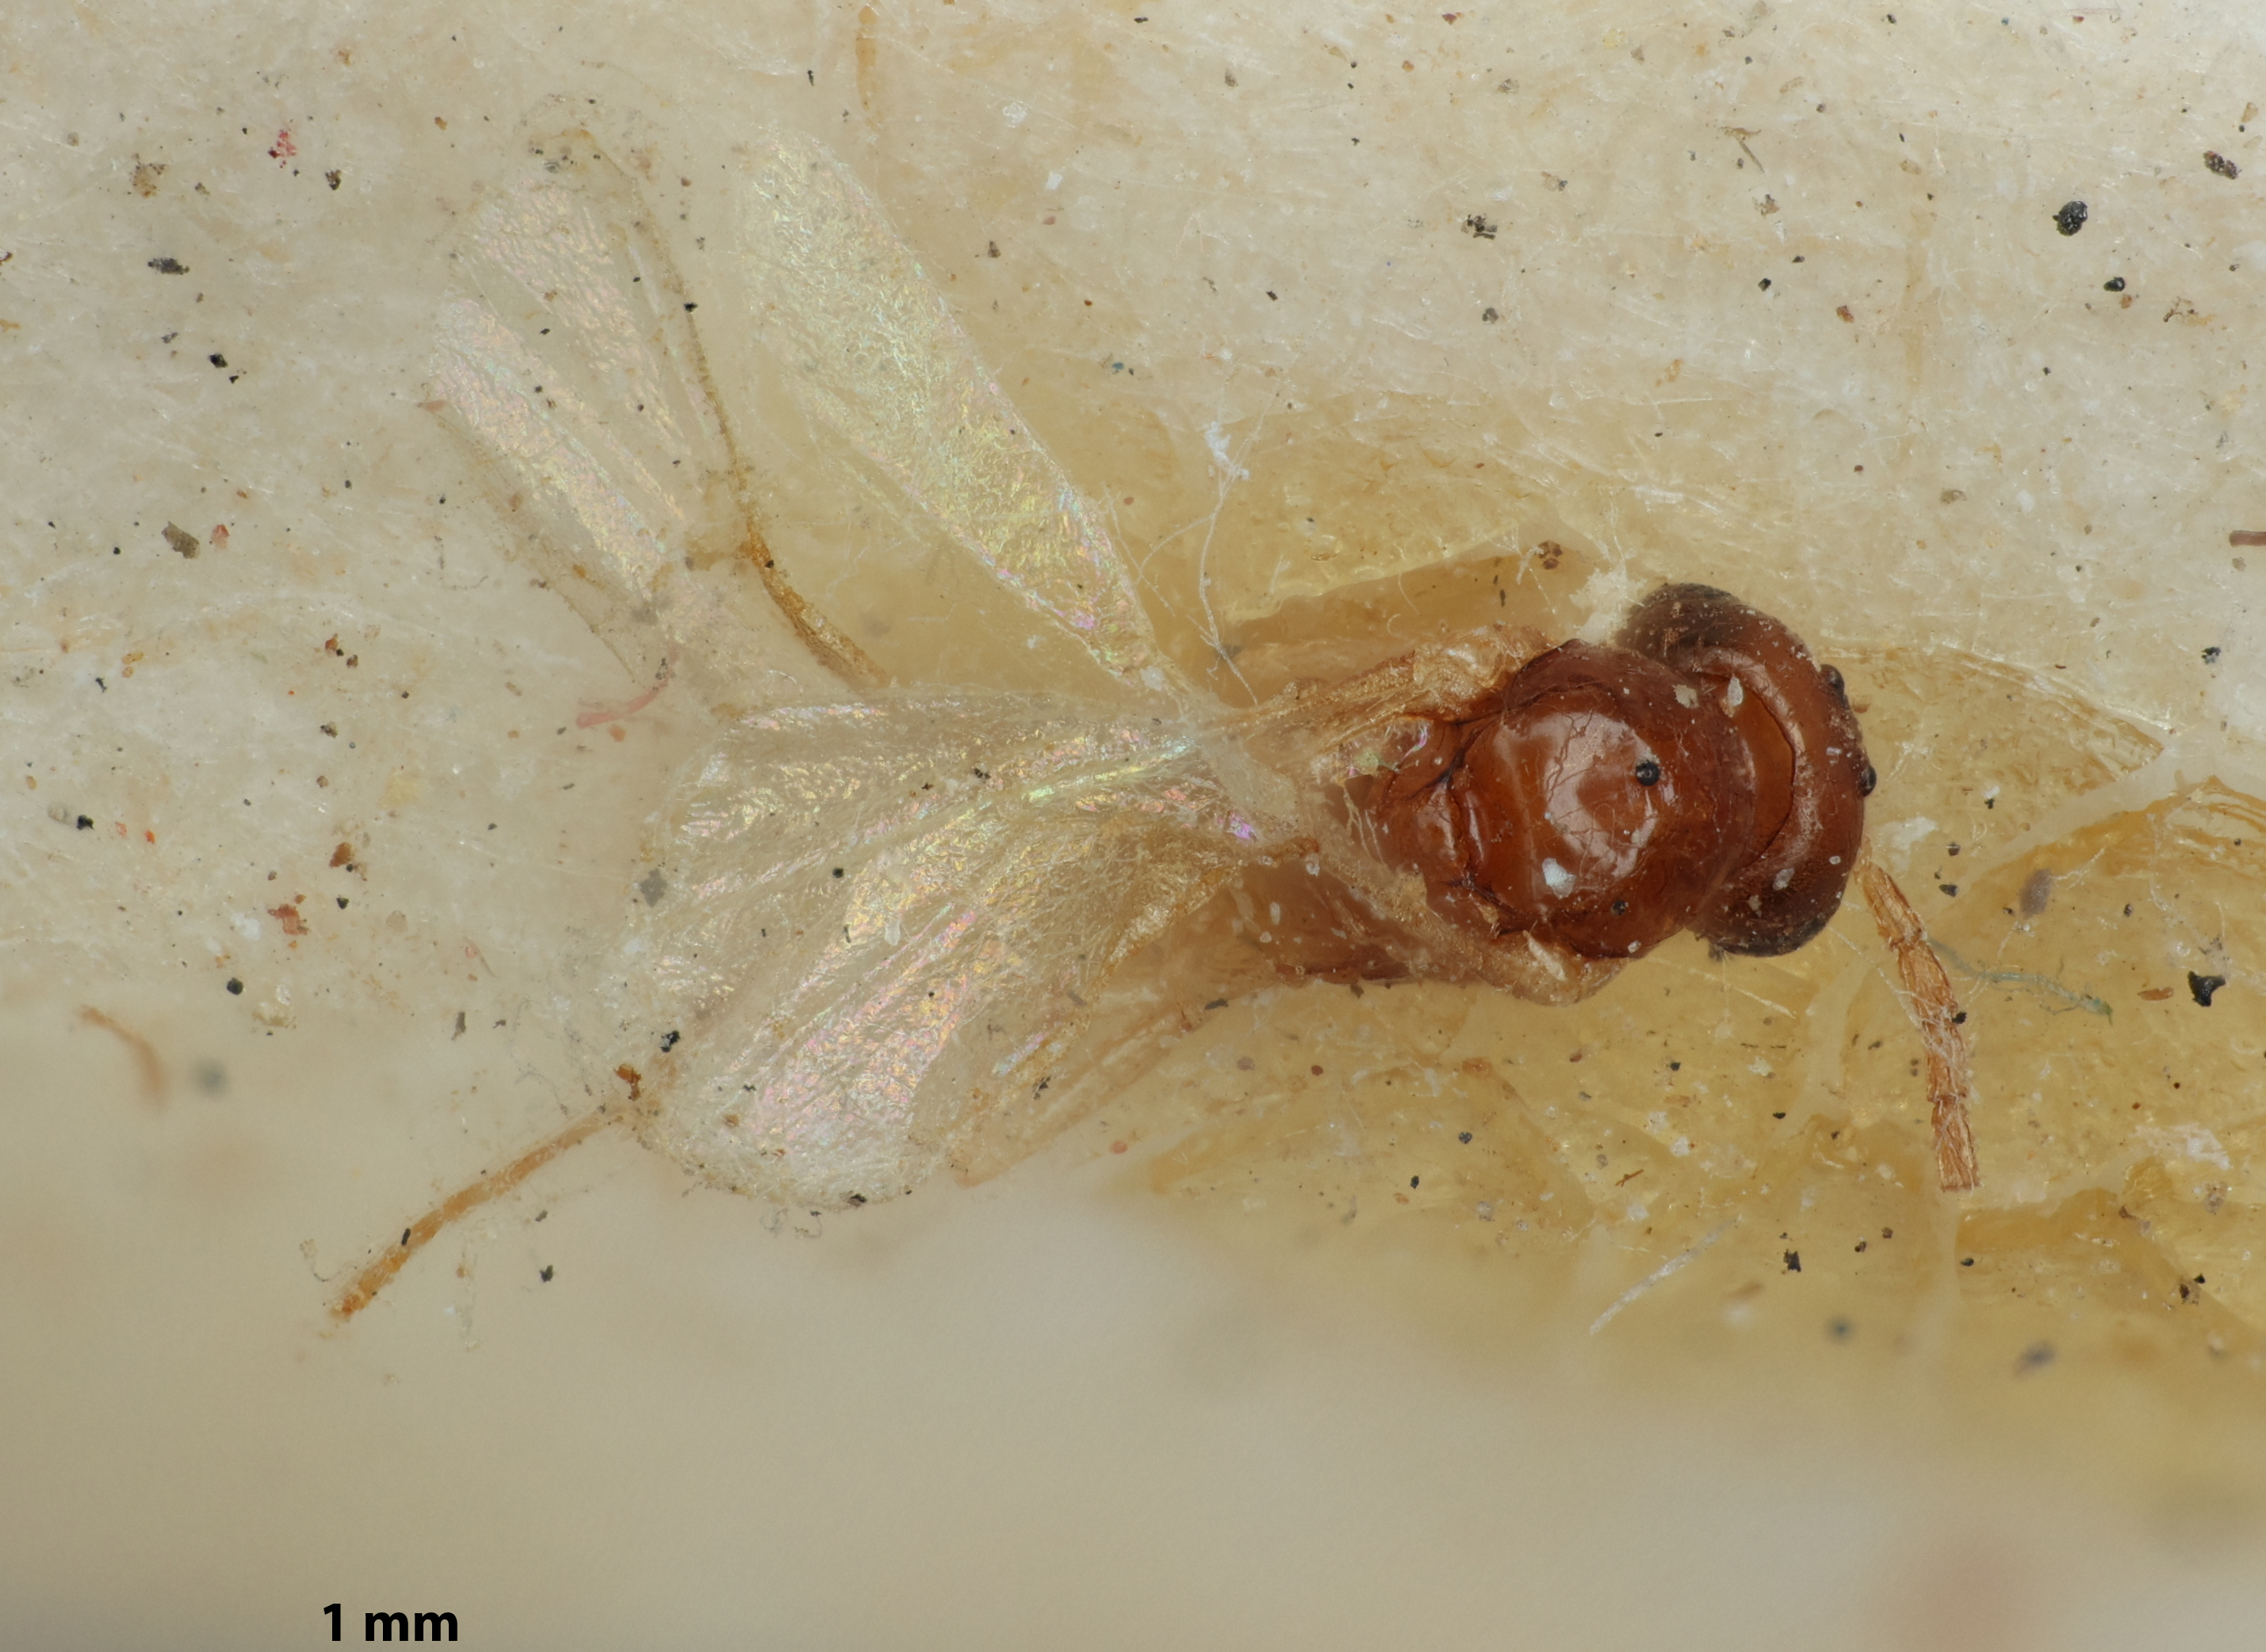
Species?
Praon viburnaphis
